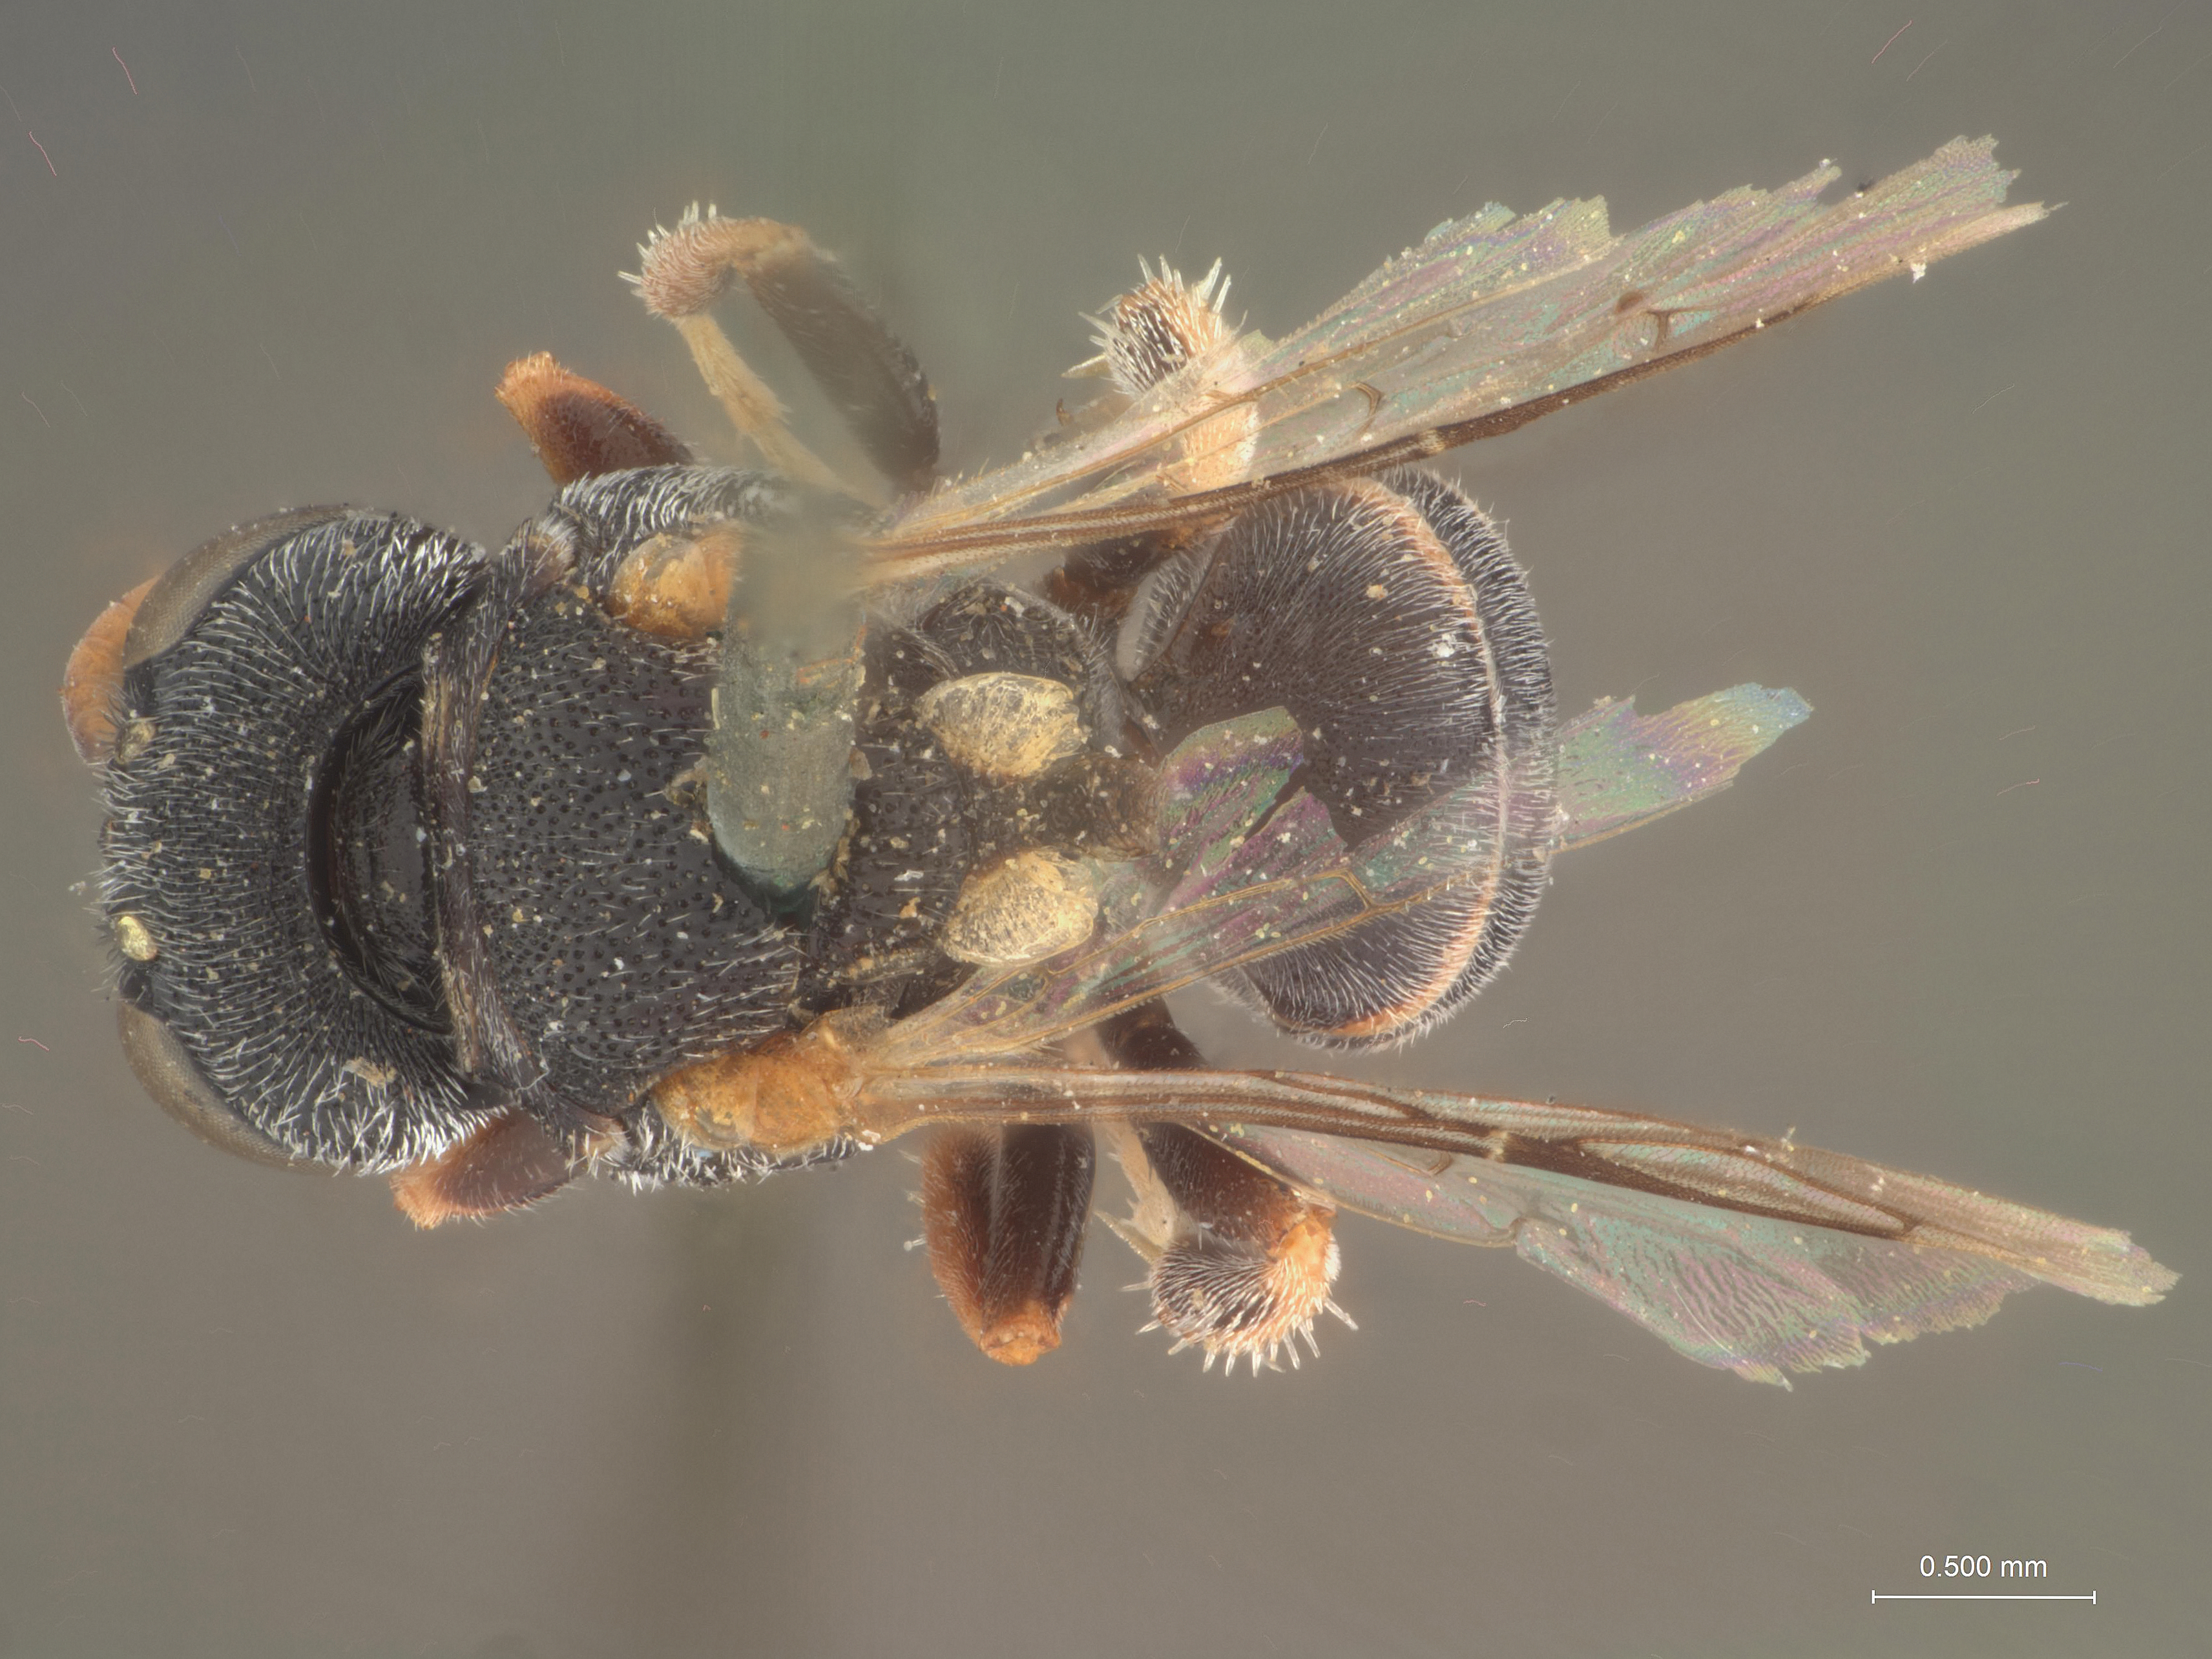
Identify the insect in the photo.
Oxybelus trifidus
